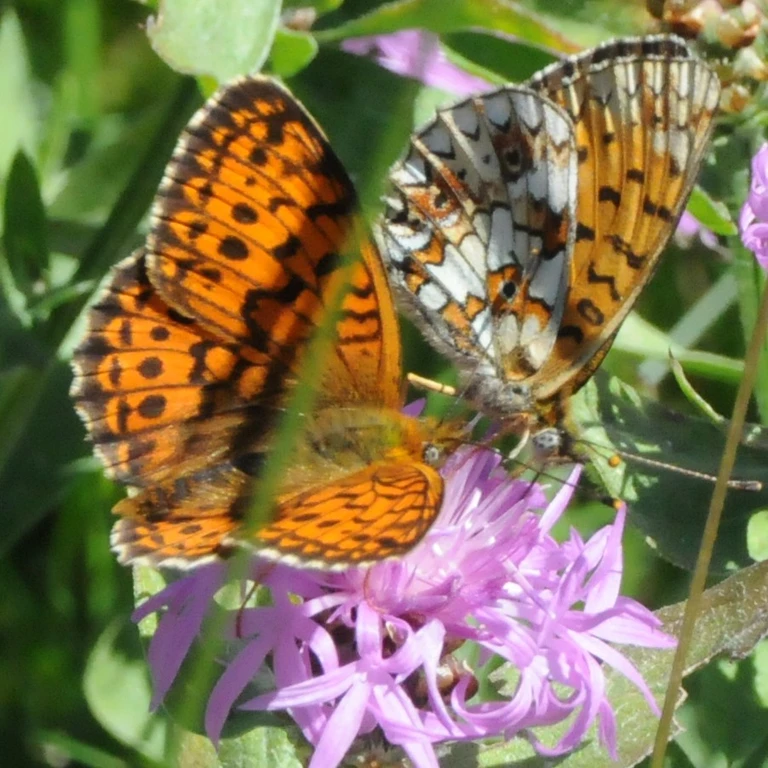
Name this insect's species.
Boloria selene
